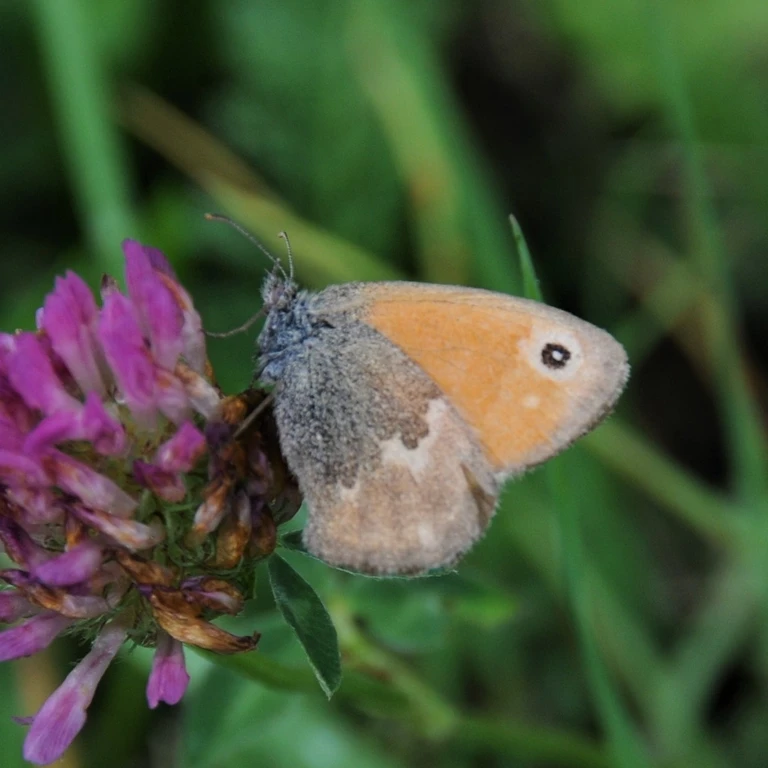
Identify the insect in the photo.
Coenonympha pamphilus
